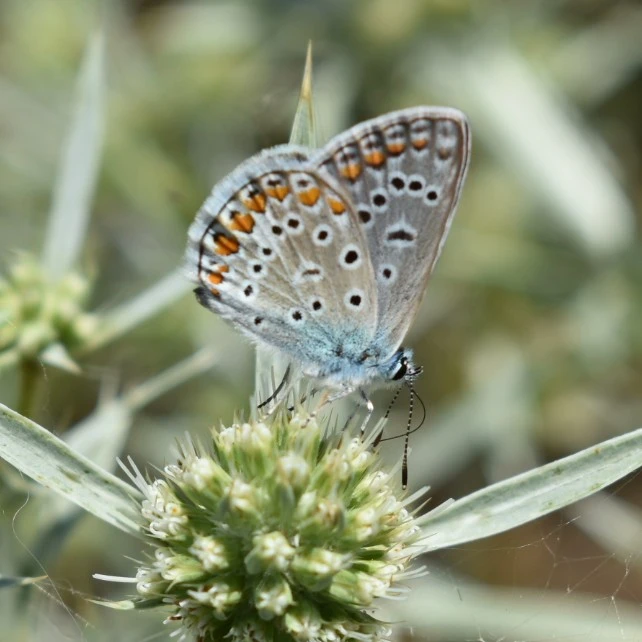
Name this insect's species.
Polyommatus icarus
